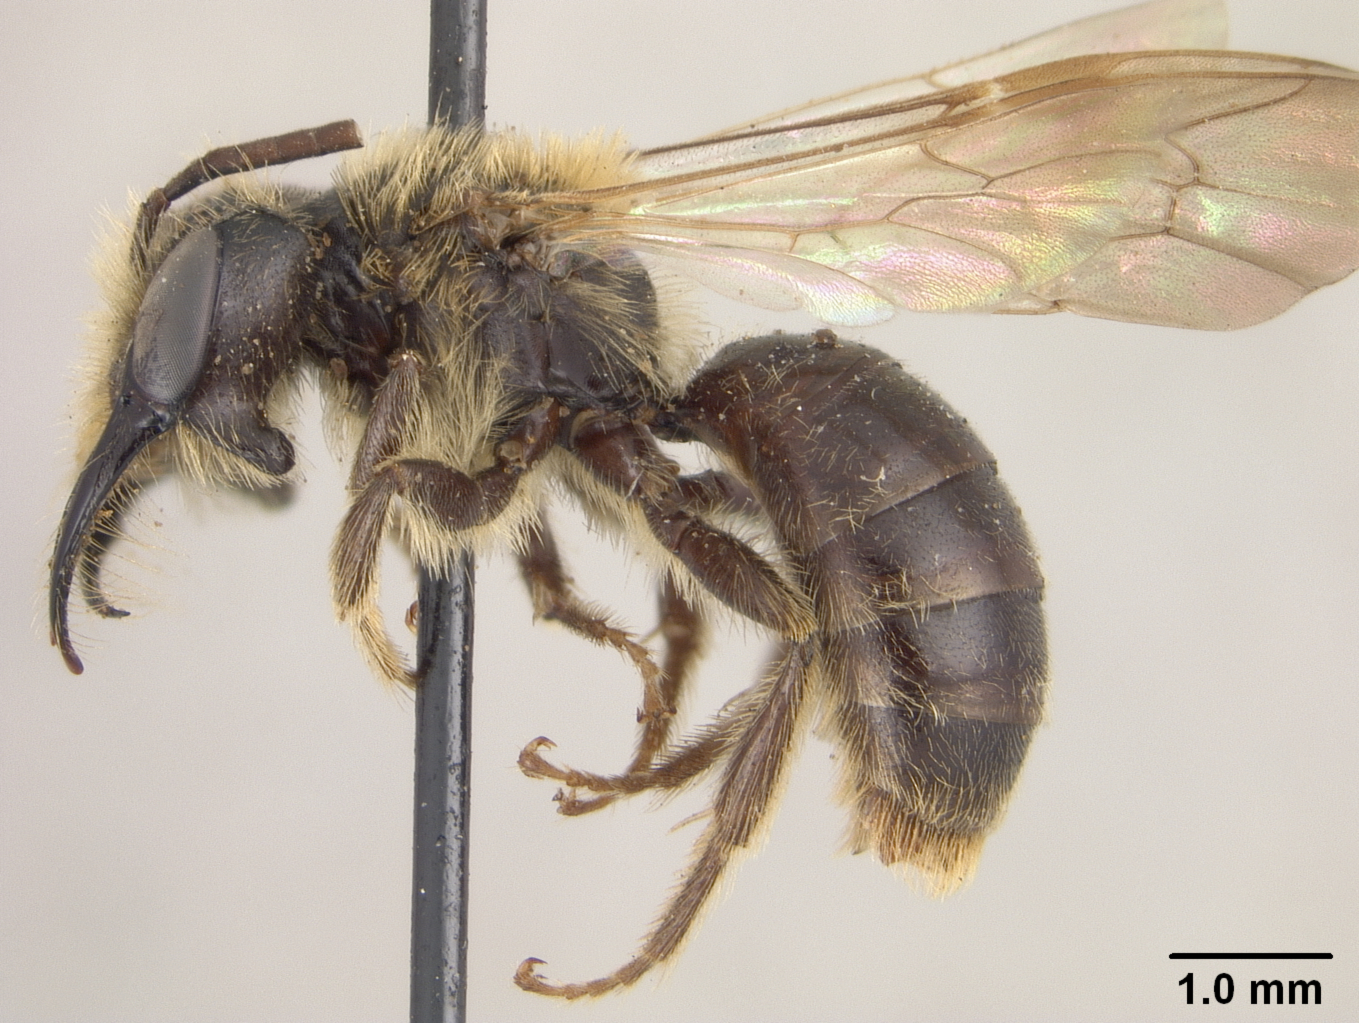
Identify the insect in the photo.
Andrena cerebrata
